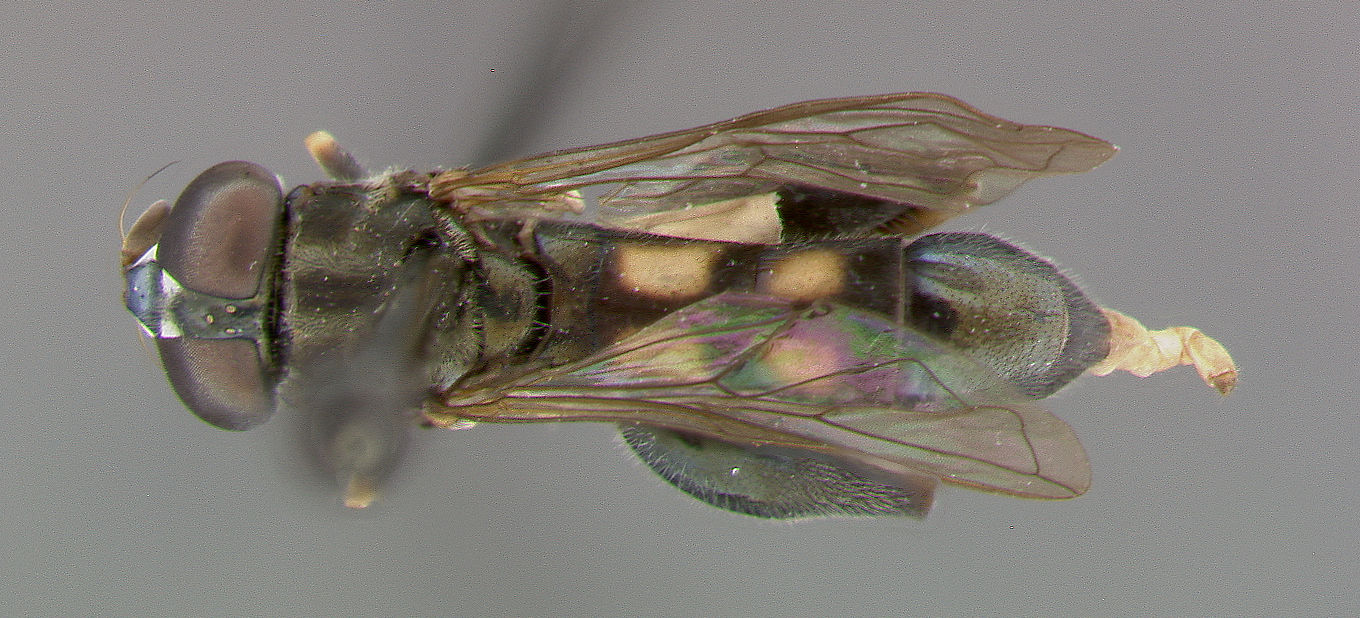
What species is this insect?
Planes minor
